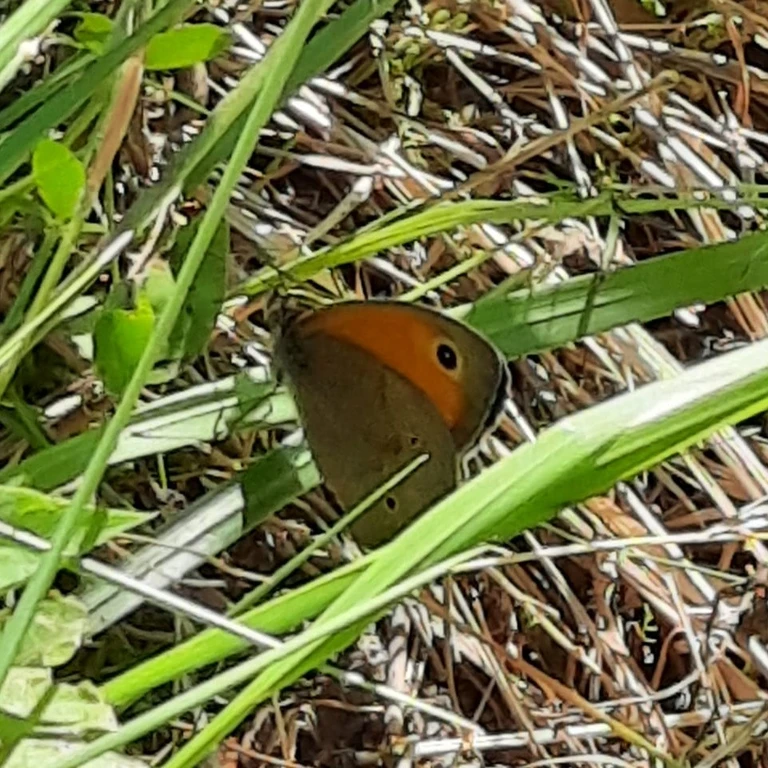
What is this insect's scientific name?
Maniola jurtina
